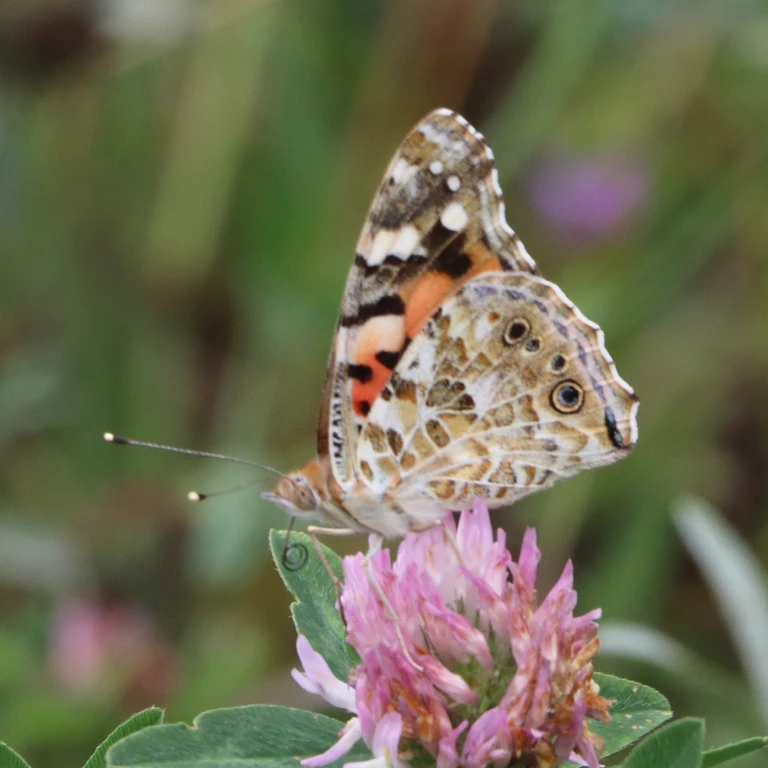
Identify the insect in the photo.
Vanessa cardui
